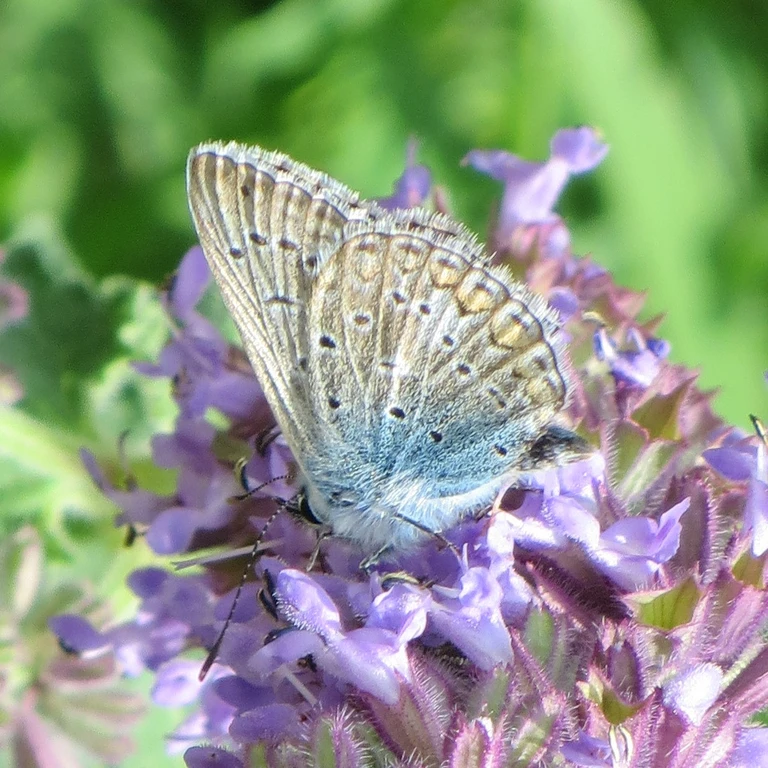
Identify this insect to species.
Polyommatus icarus
